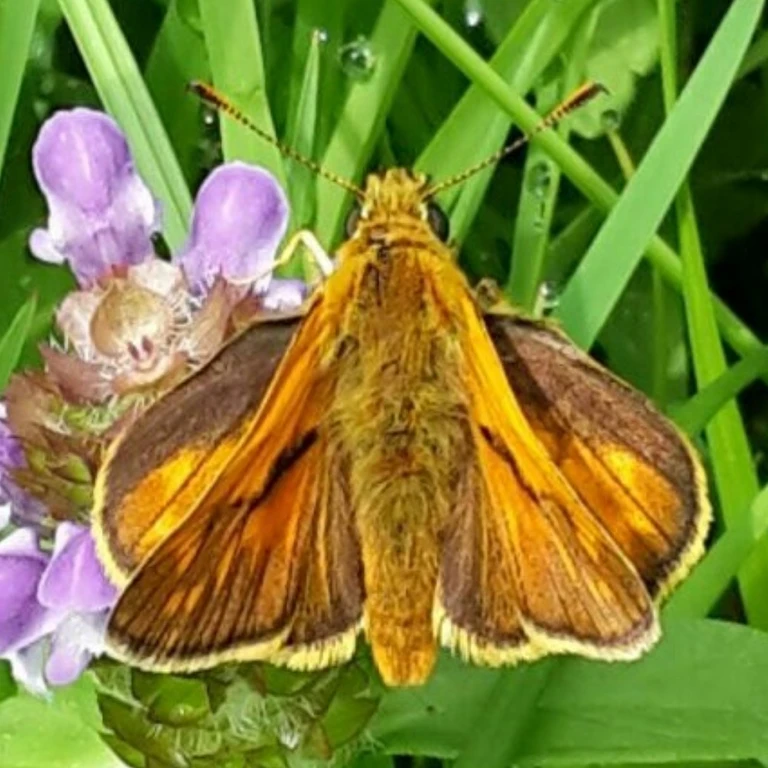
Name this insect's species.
Ochlodes sylvanus (also Ochlodes venata)
